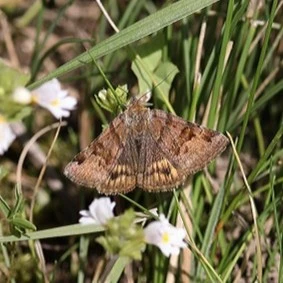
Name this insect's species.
Euclidia glyphica
